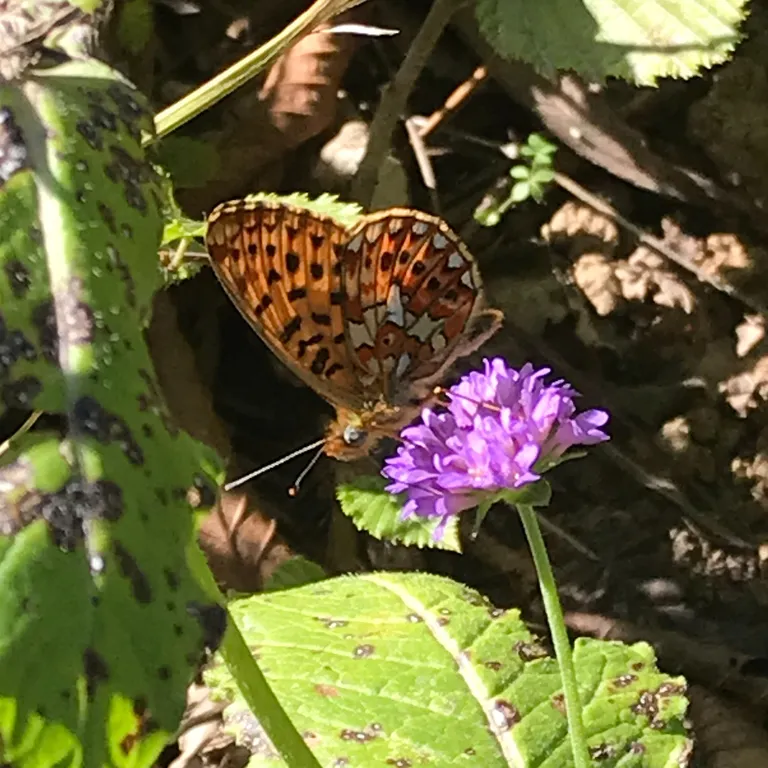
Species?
Boloria euphrosyne (also Clossiana euphrosyne)
